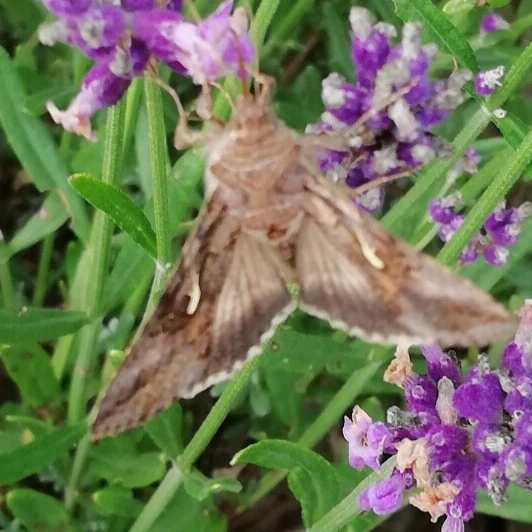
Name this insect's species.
Autographa gamma
